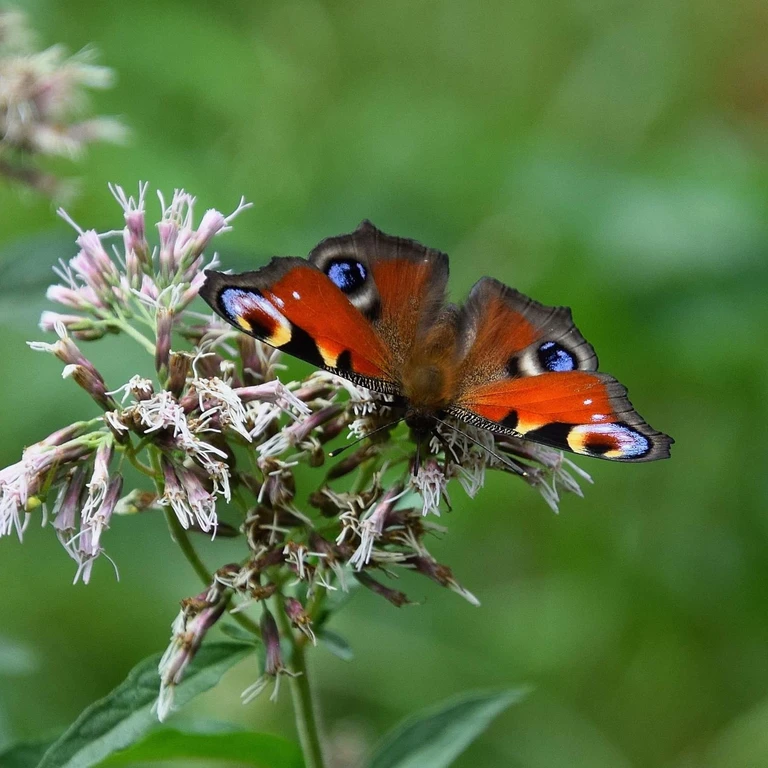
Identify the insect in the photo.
Aglais io
